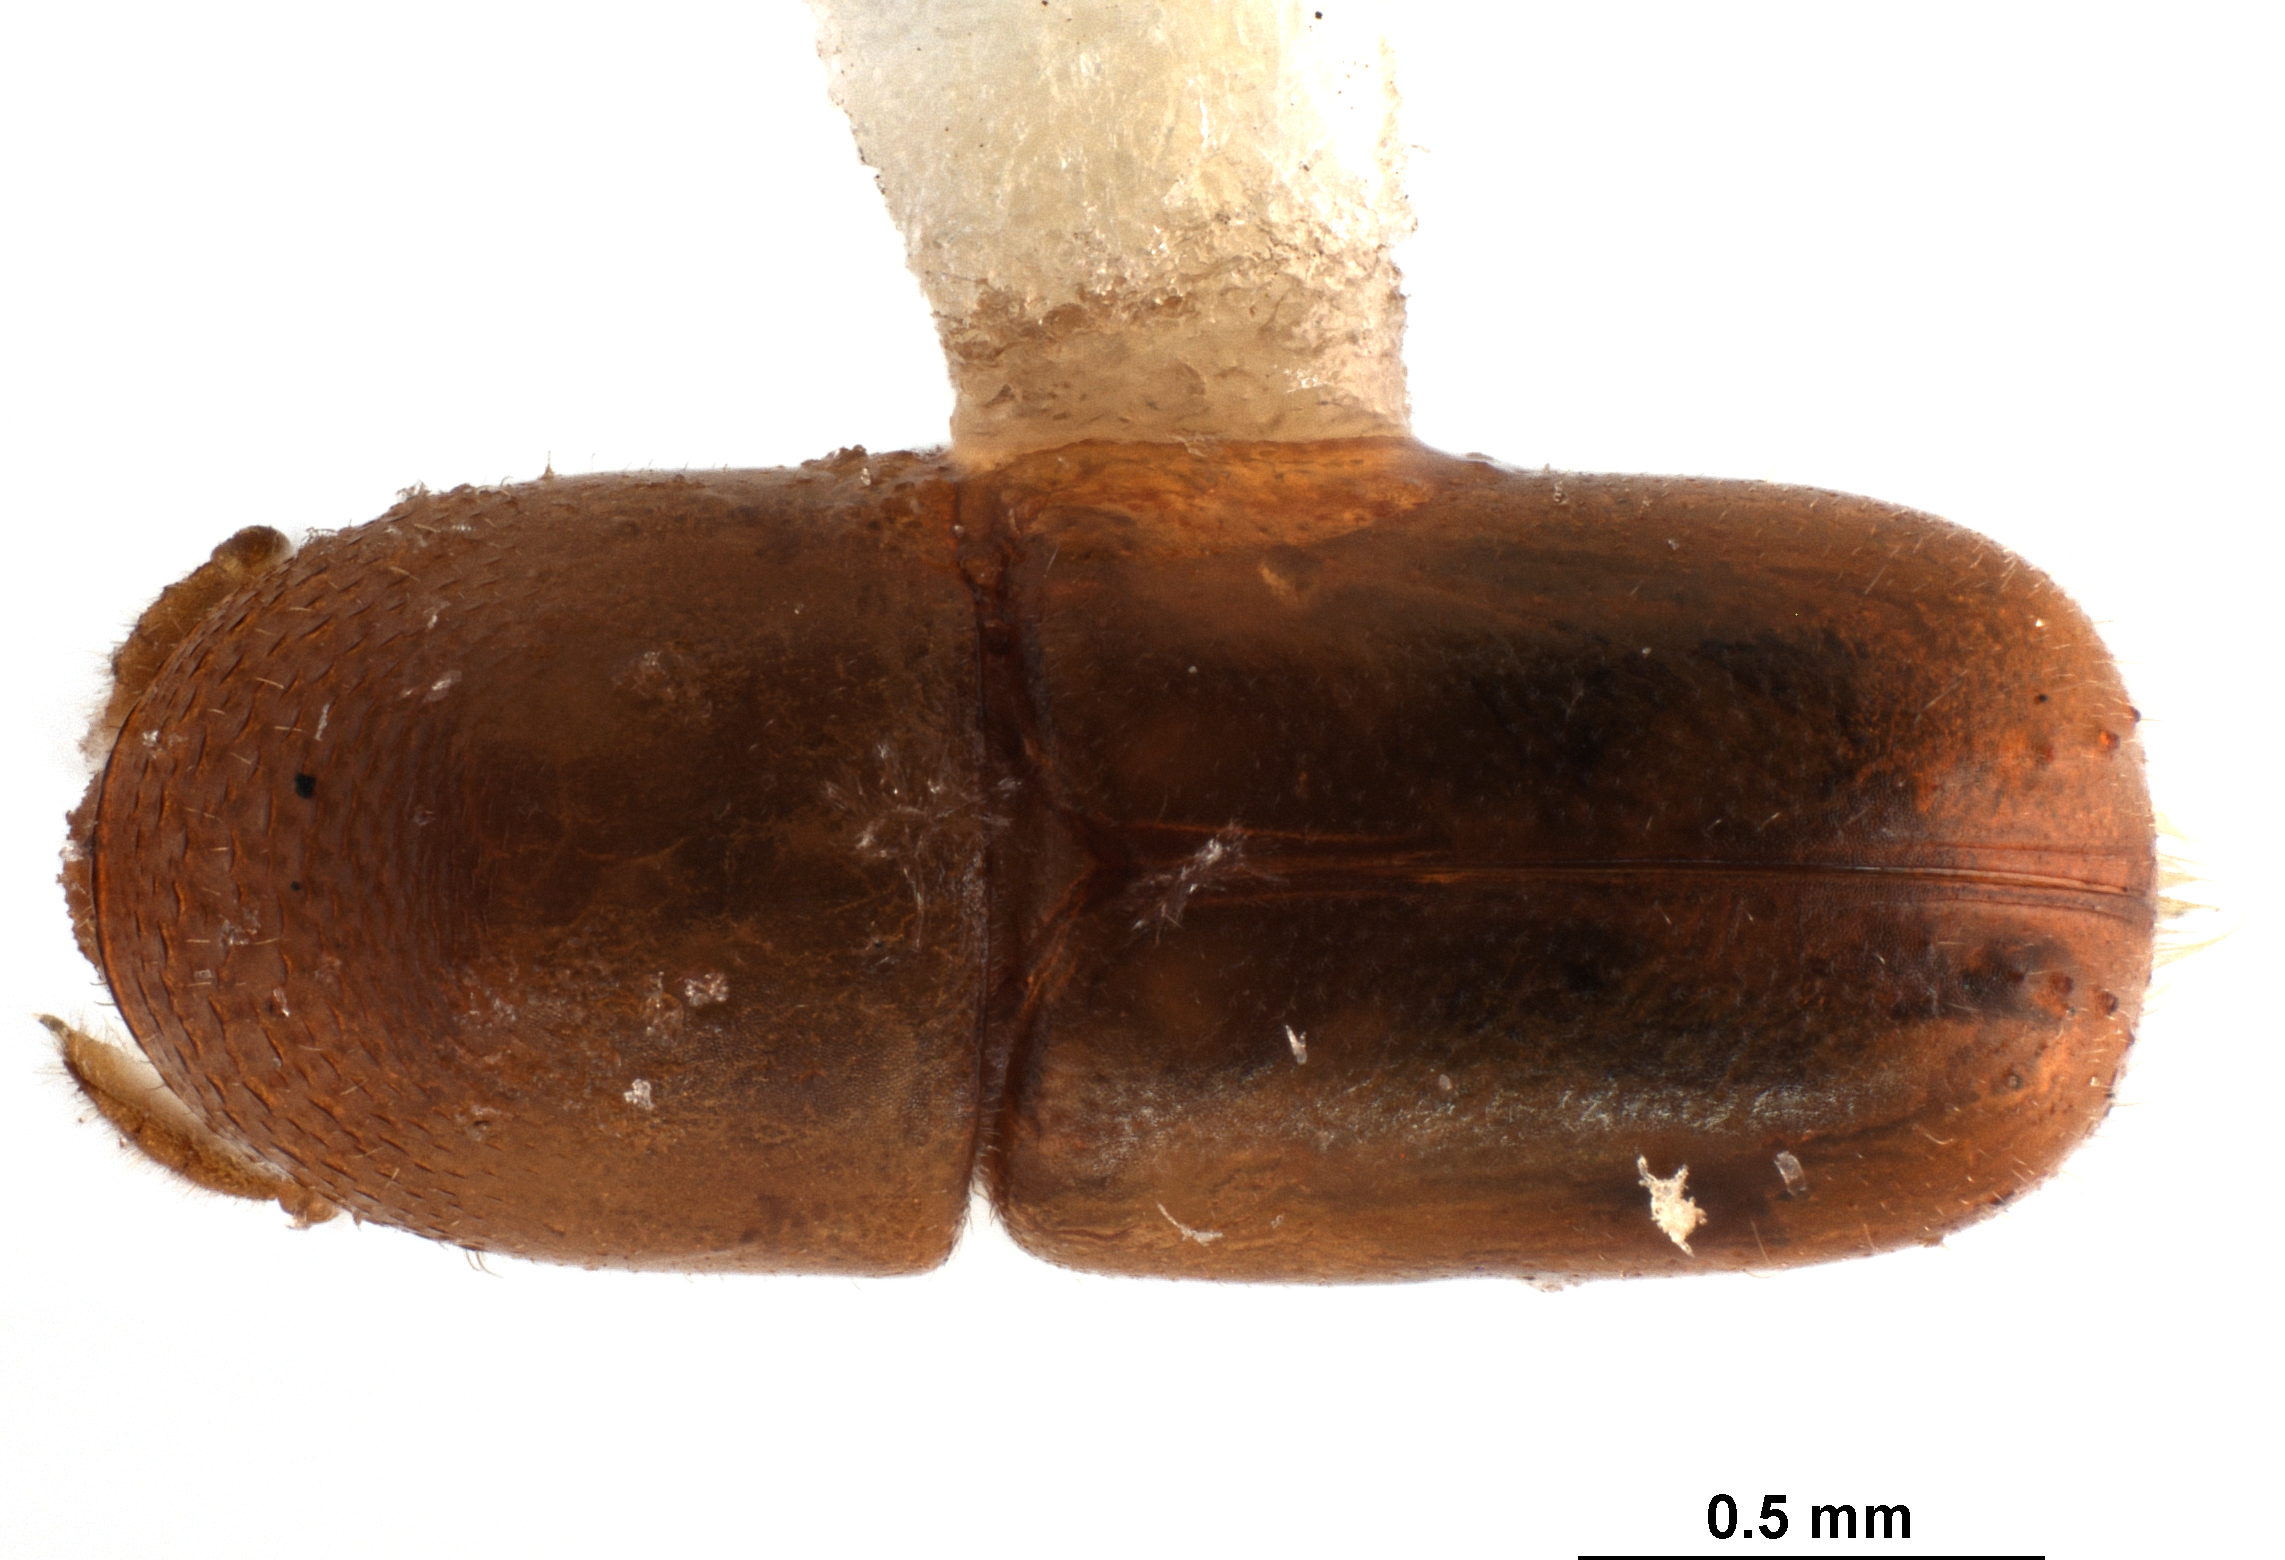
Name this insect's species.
Corthylocurus tuberculifer
